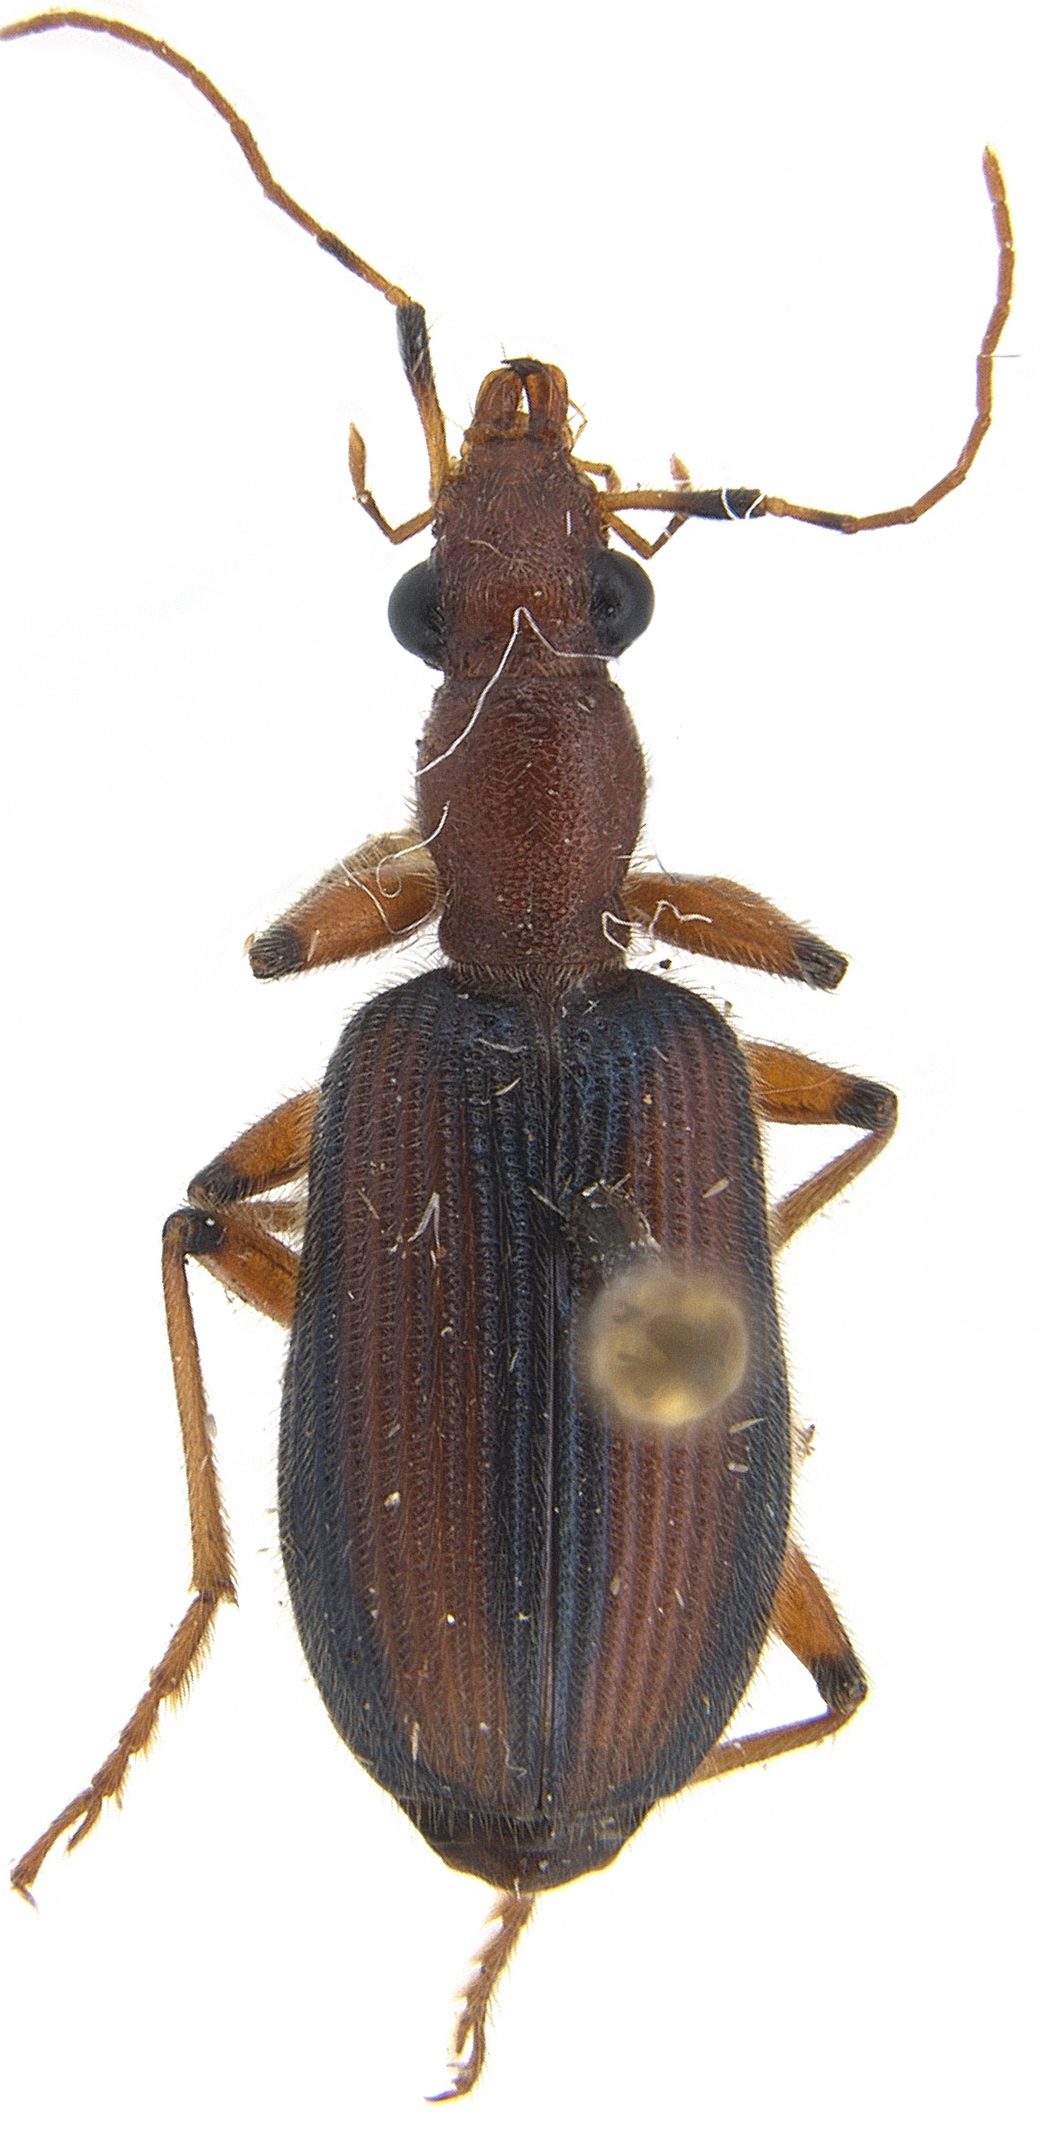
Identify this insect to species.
Drypta lineola
